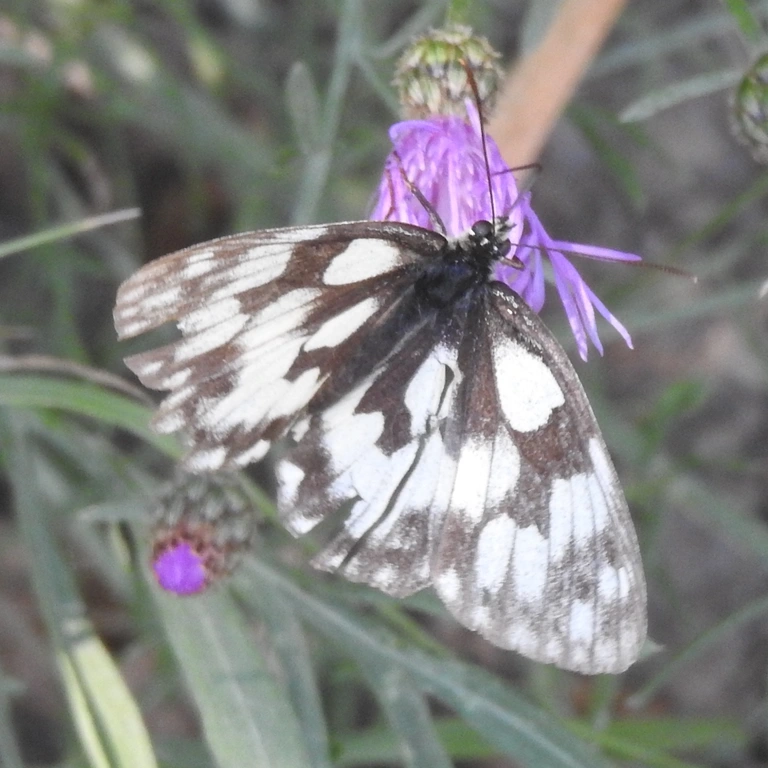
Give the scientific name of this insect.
Melanargia galathea
